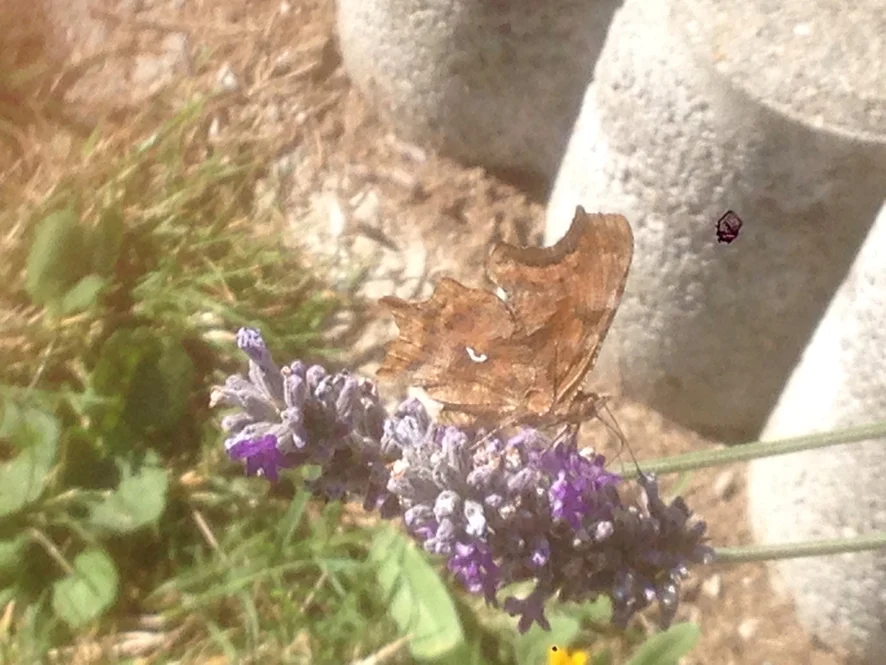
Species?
Polygonia c-album
